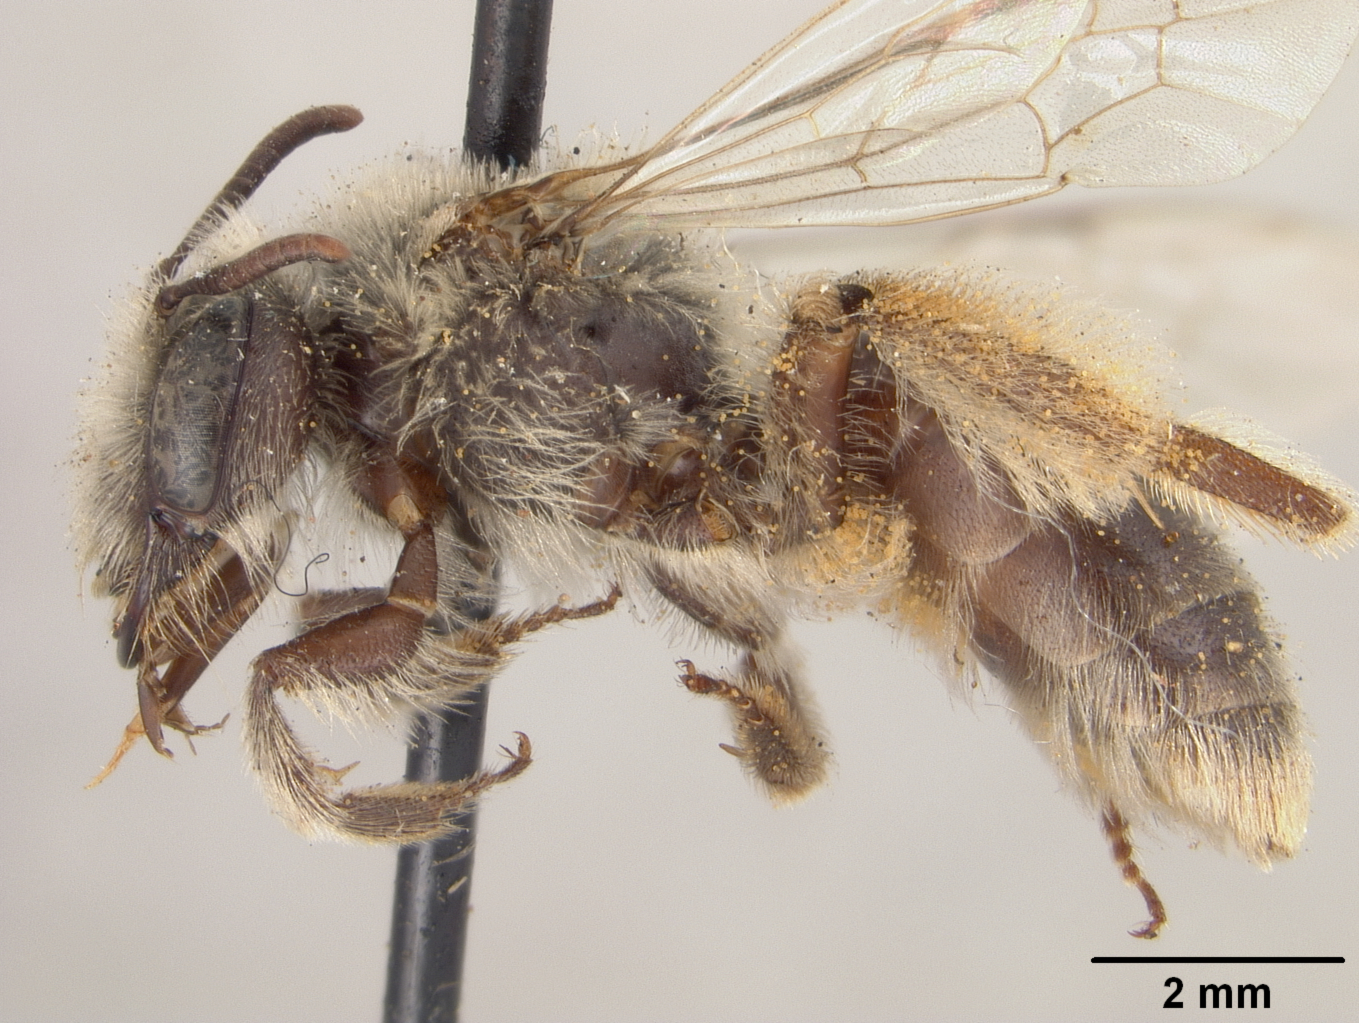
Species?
Andrena crawfordi
